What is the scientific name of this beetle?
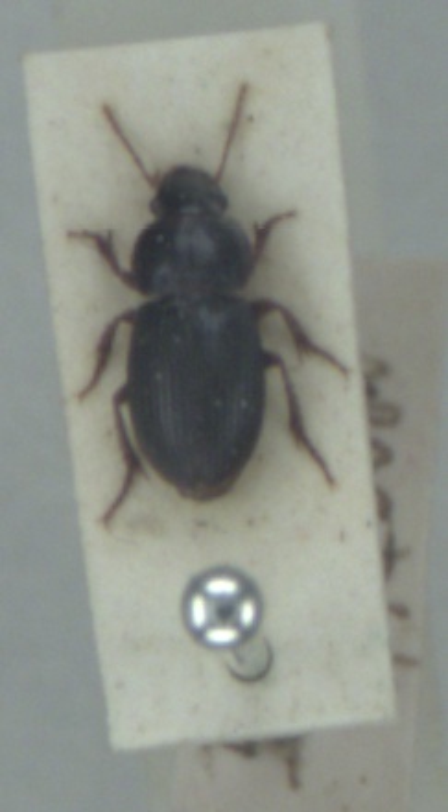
Harpalus pumilus
